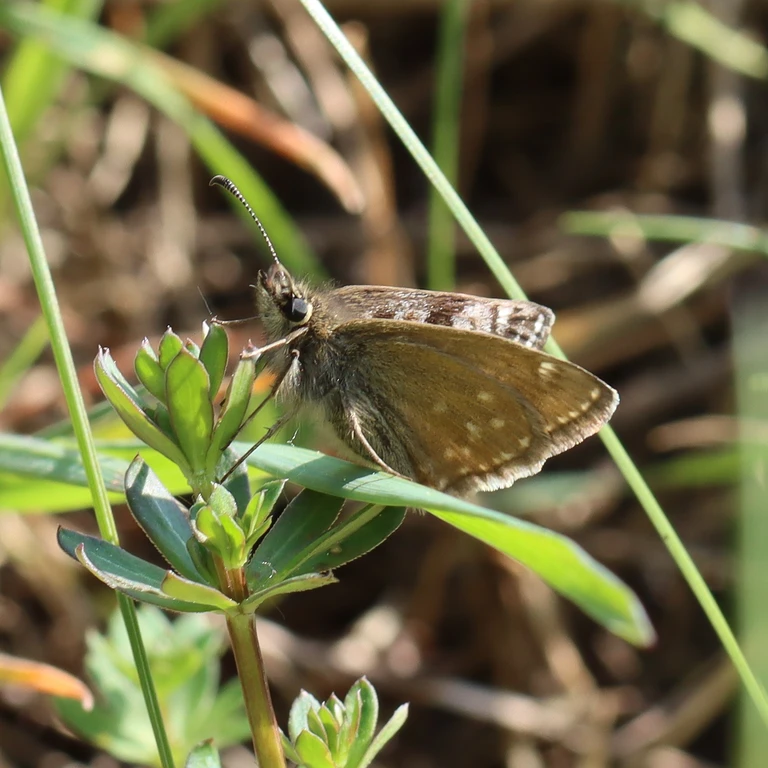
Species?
Erynnis tages
